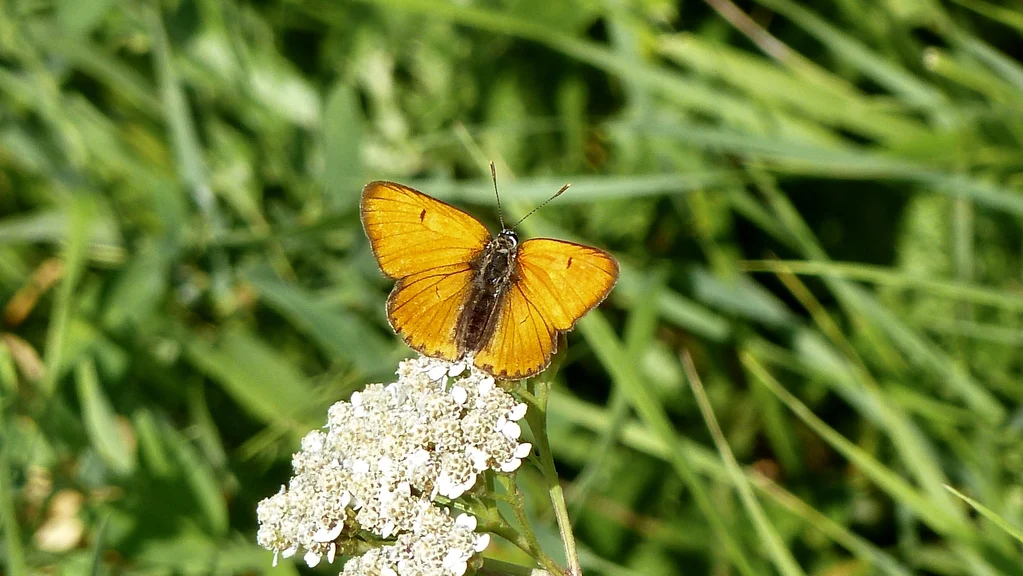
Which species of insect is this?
Lycaena dispar
